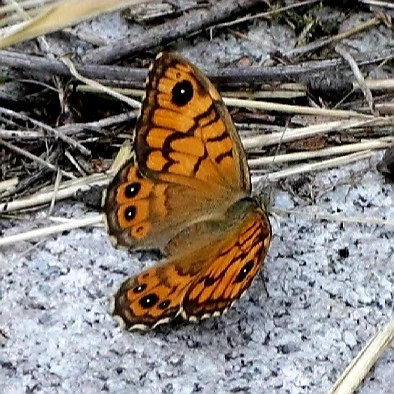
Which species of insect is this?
Lasiommata megera (also Pararge megera)
